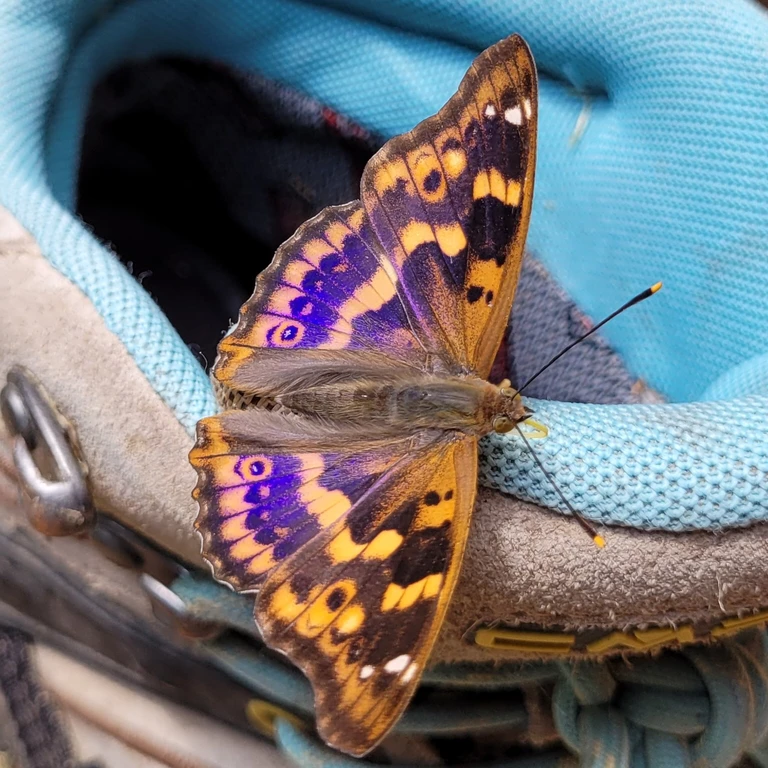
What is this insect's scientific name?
Apatura ilia
